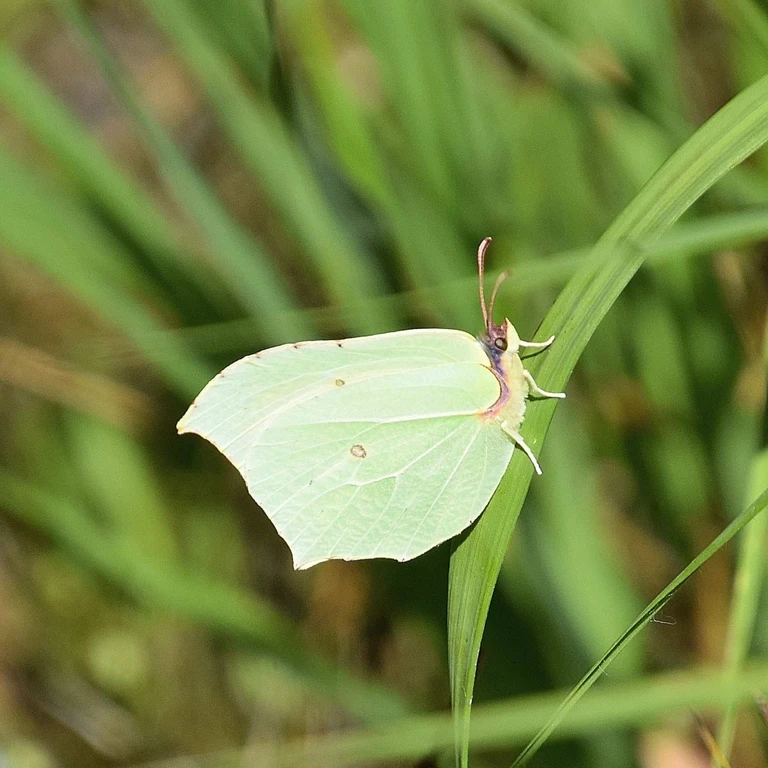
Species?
Gonepteryx rhamni
